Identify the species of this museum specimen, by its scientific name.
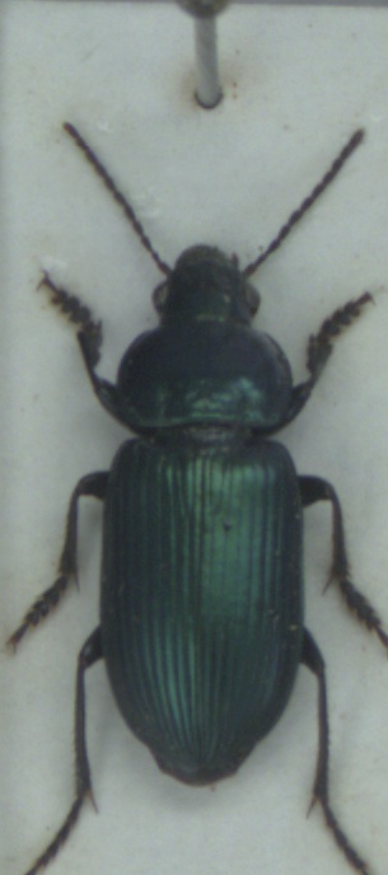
Anisodactylus poeciloides
